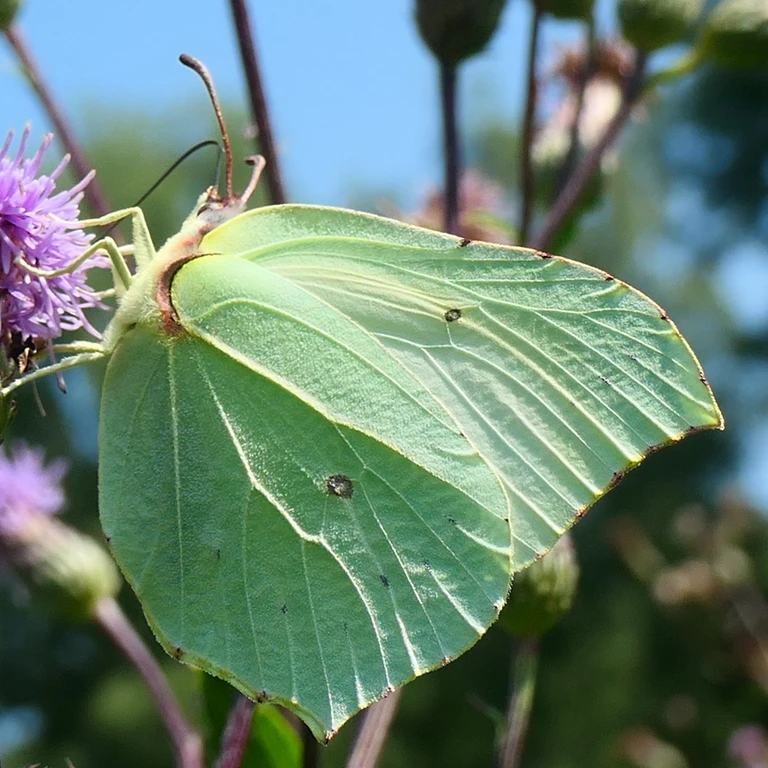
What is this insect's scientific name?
Gonepteryx rhamni
